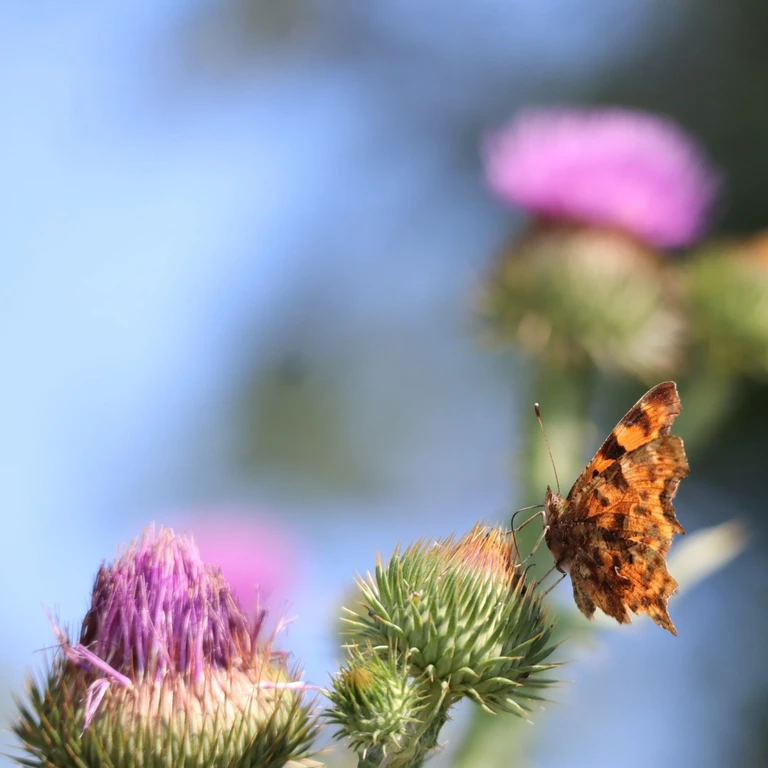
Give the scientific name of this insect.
Polygonia c-album
